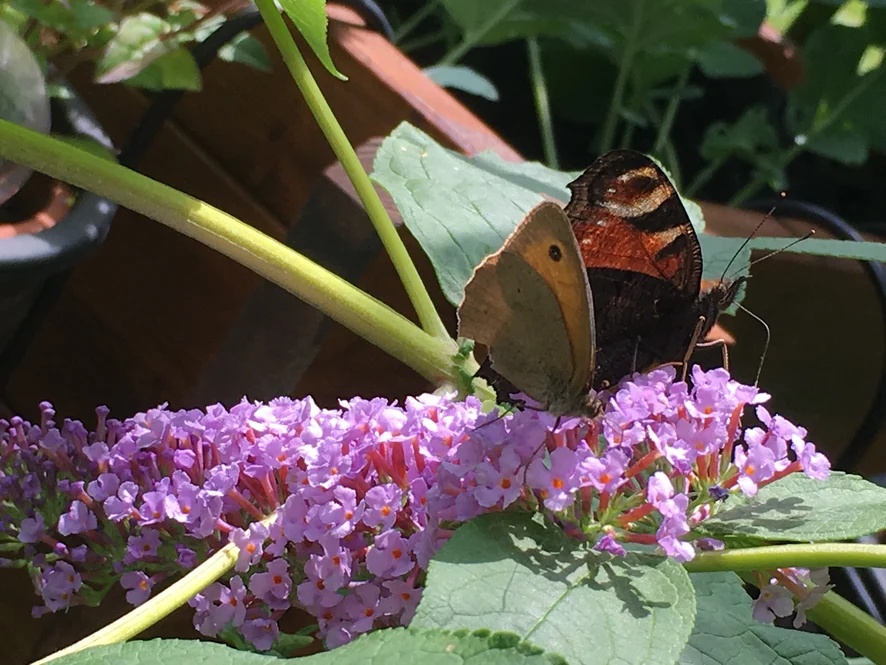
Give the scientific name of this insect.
Maniola jurtina
